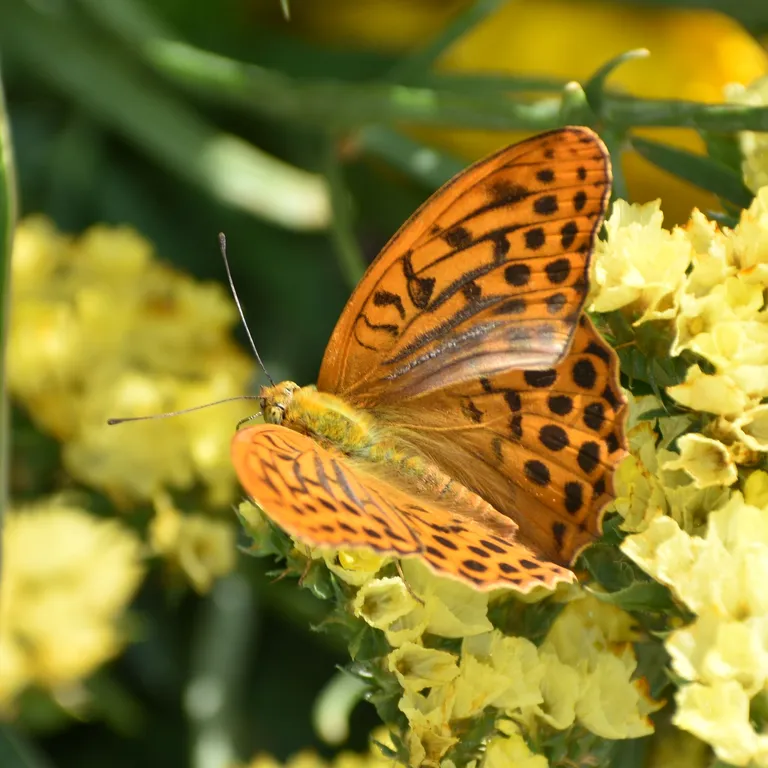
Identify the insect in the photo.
Argynnis paphia
